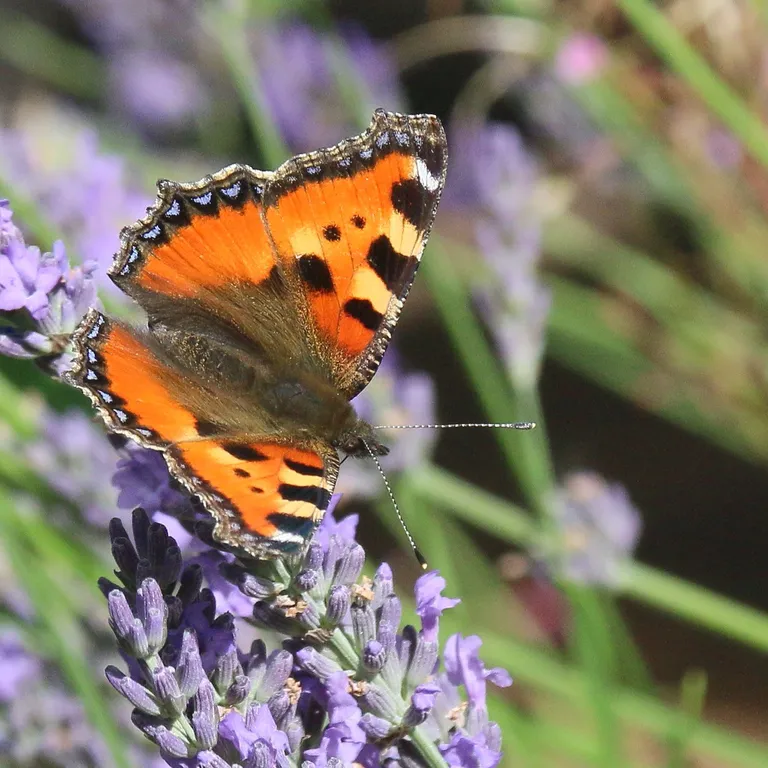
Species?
Aglais urticae
